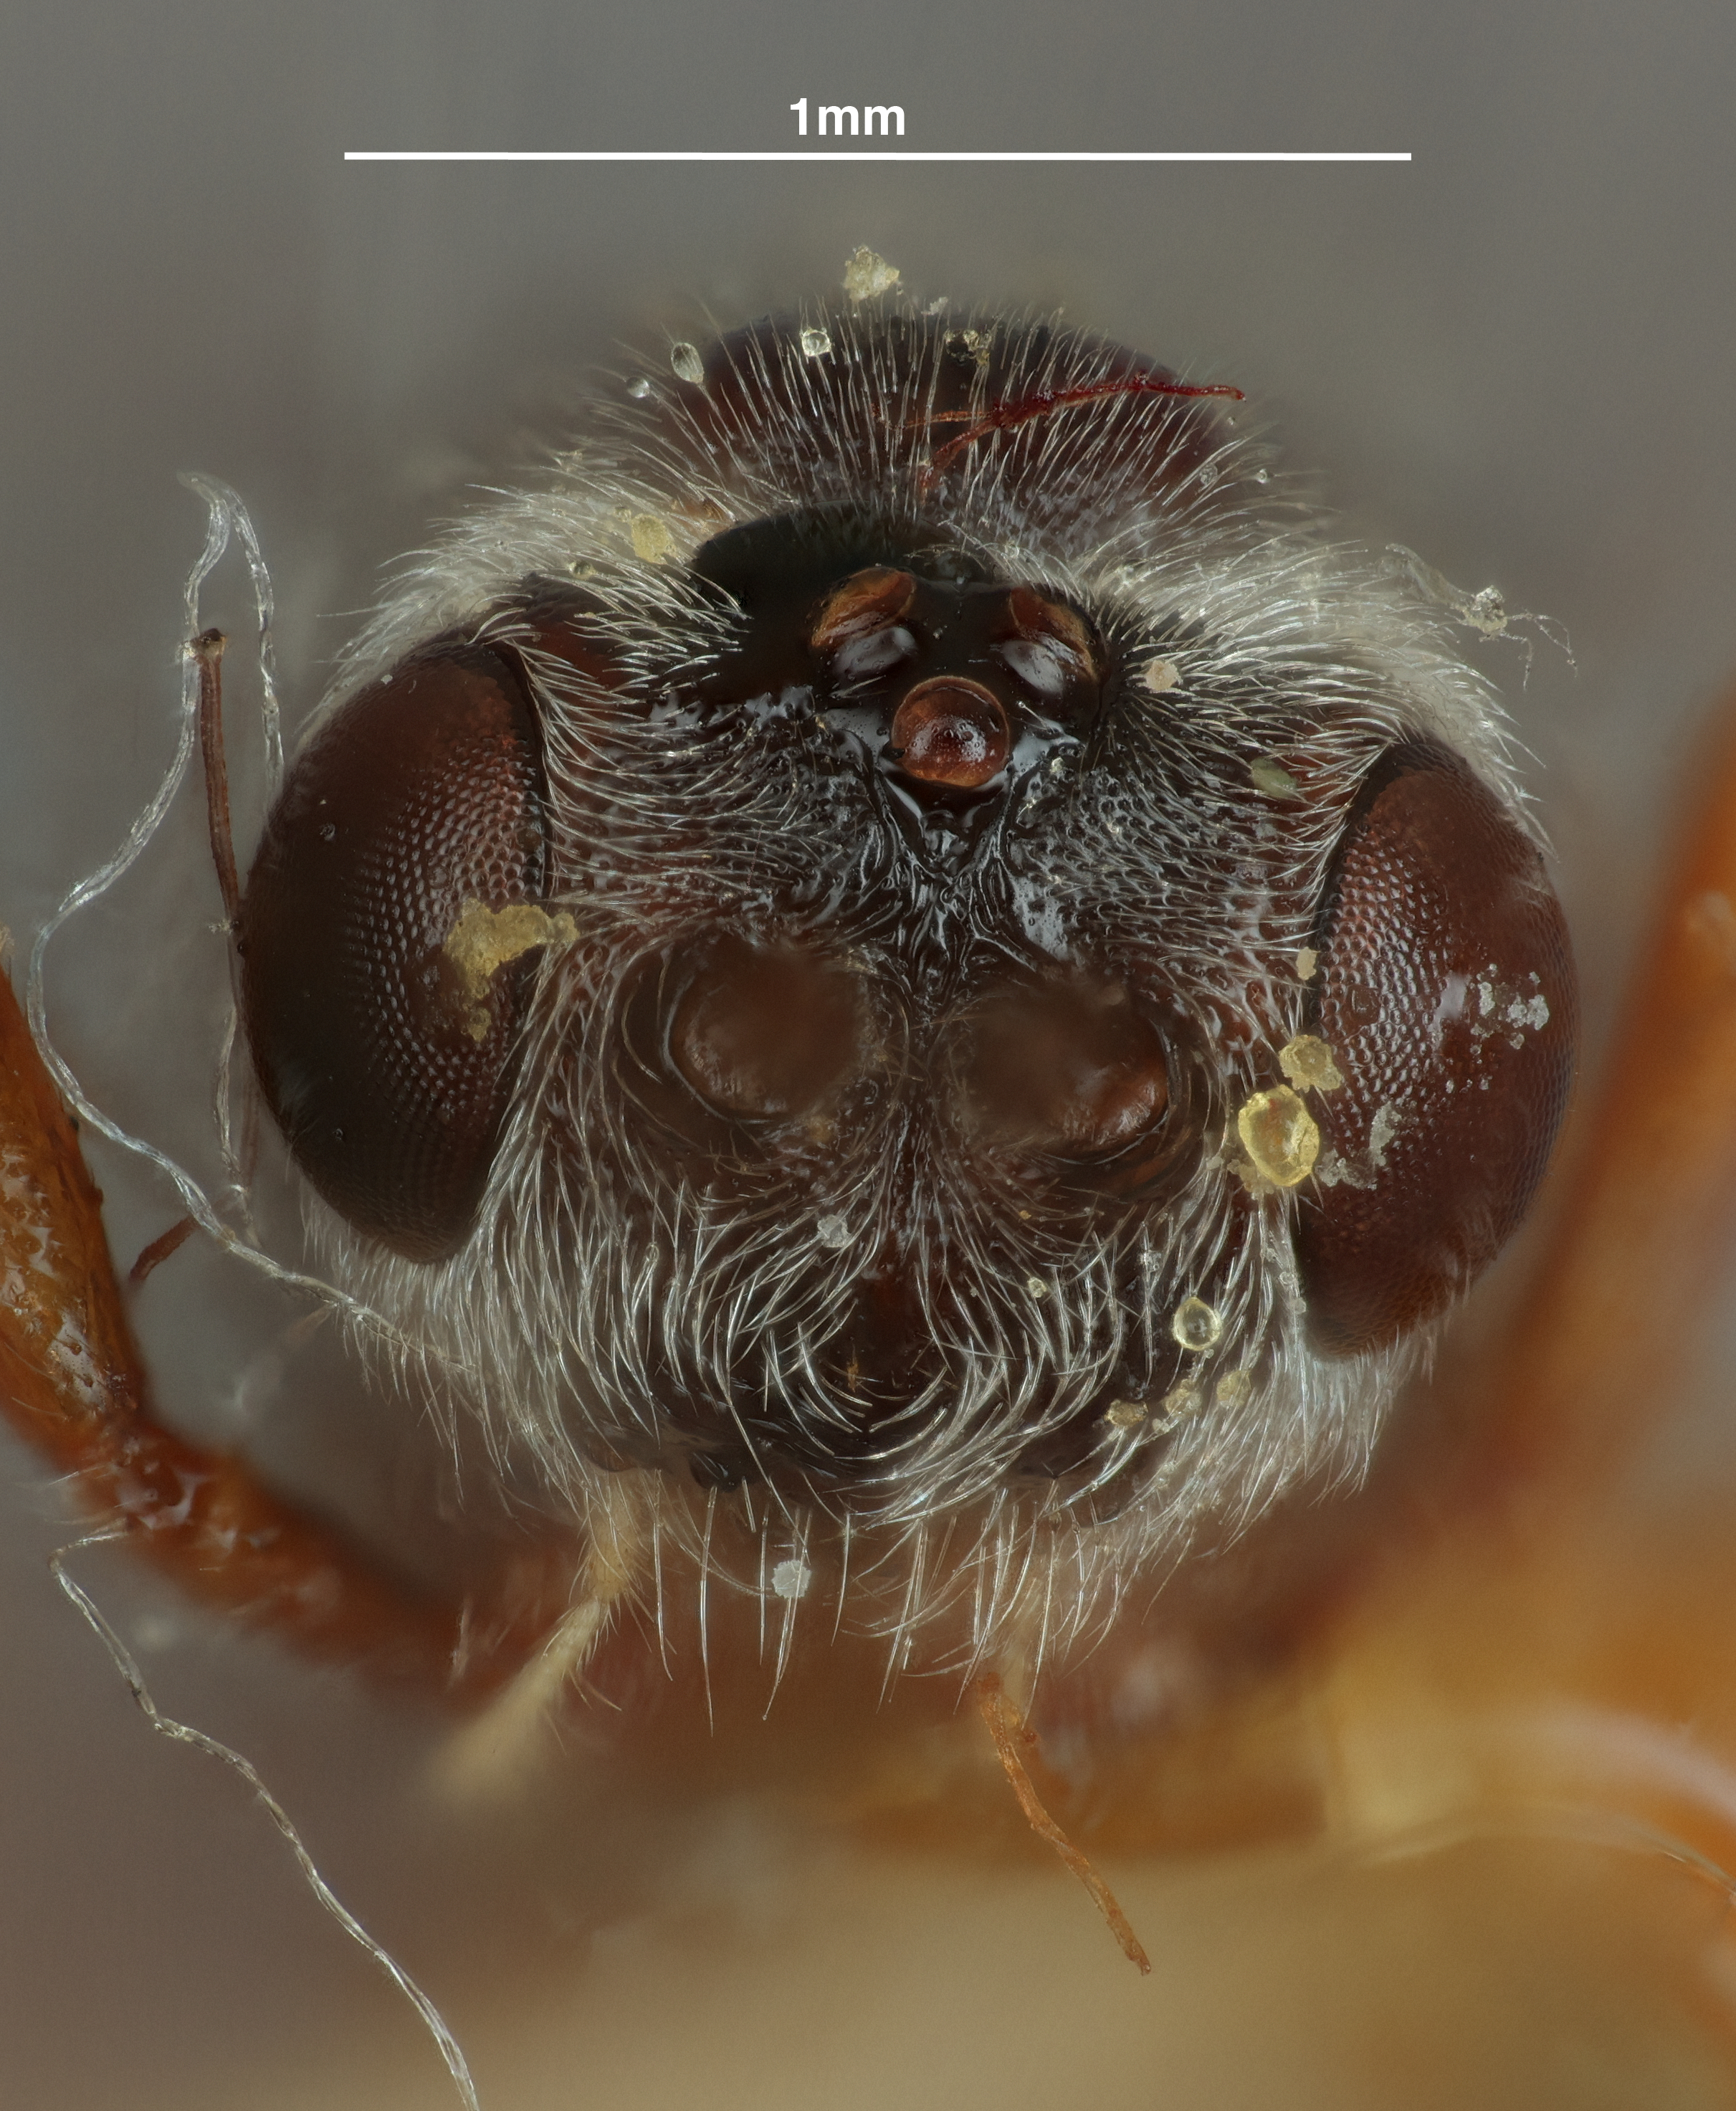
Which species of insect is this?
Opius skinneri
